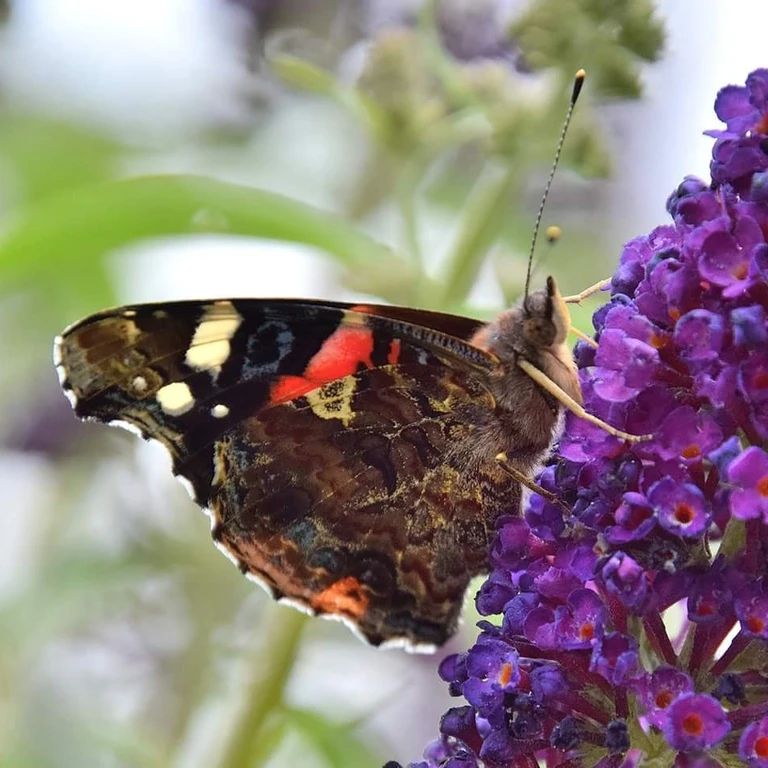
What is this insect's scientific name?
Vanessa atalanta
